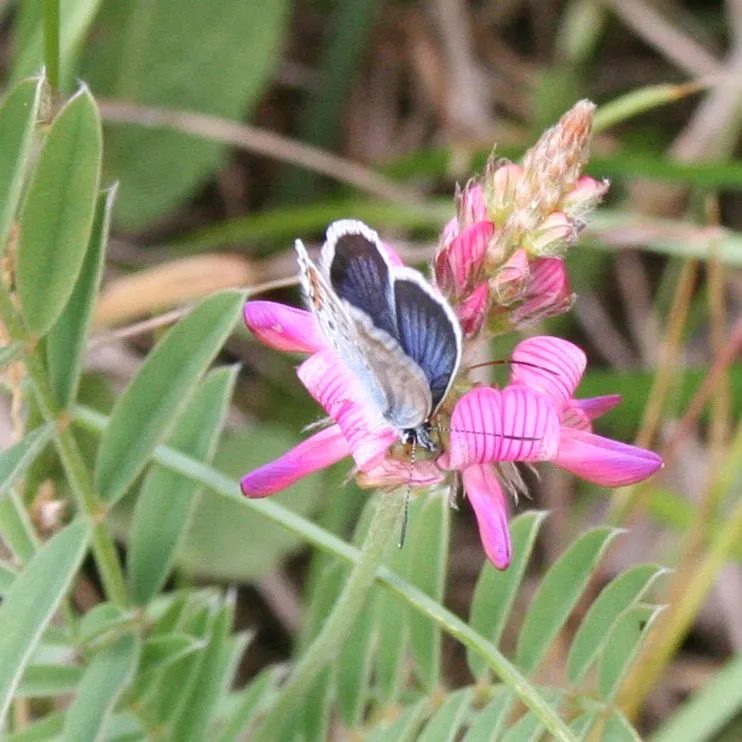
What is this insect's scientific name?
Plebejus argus
